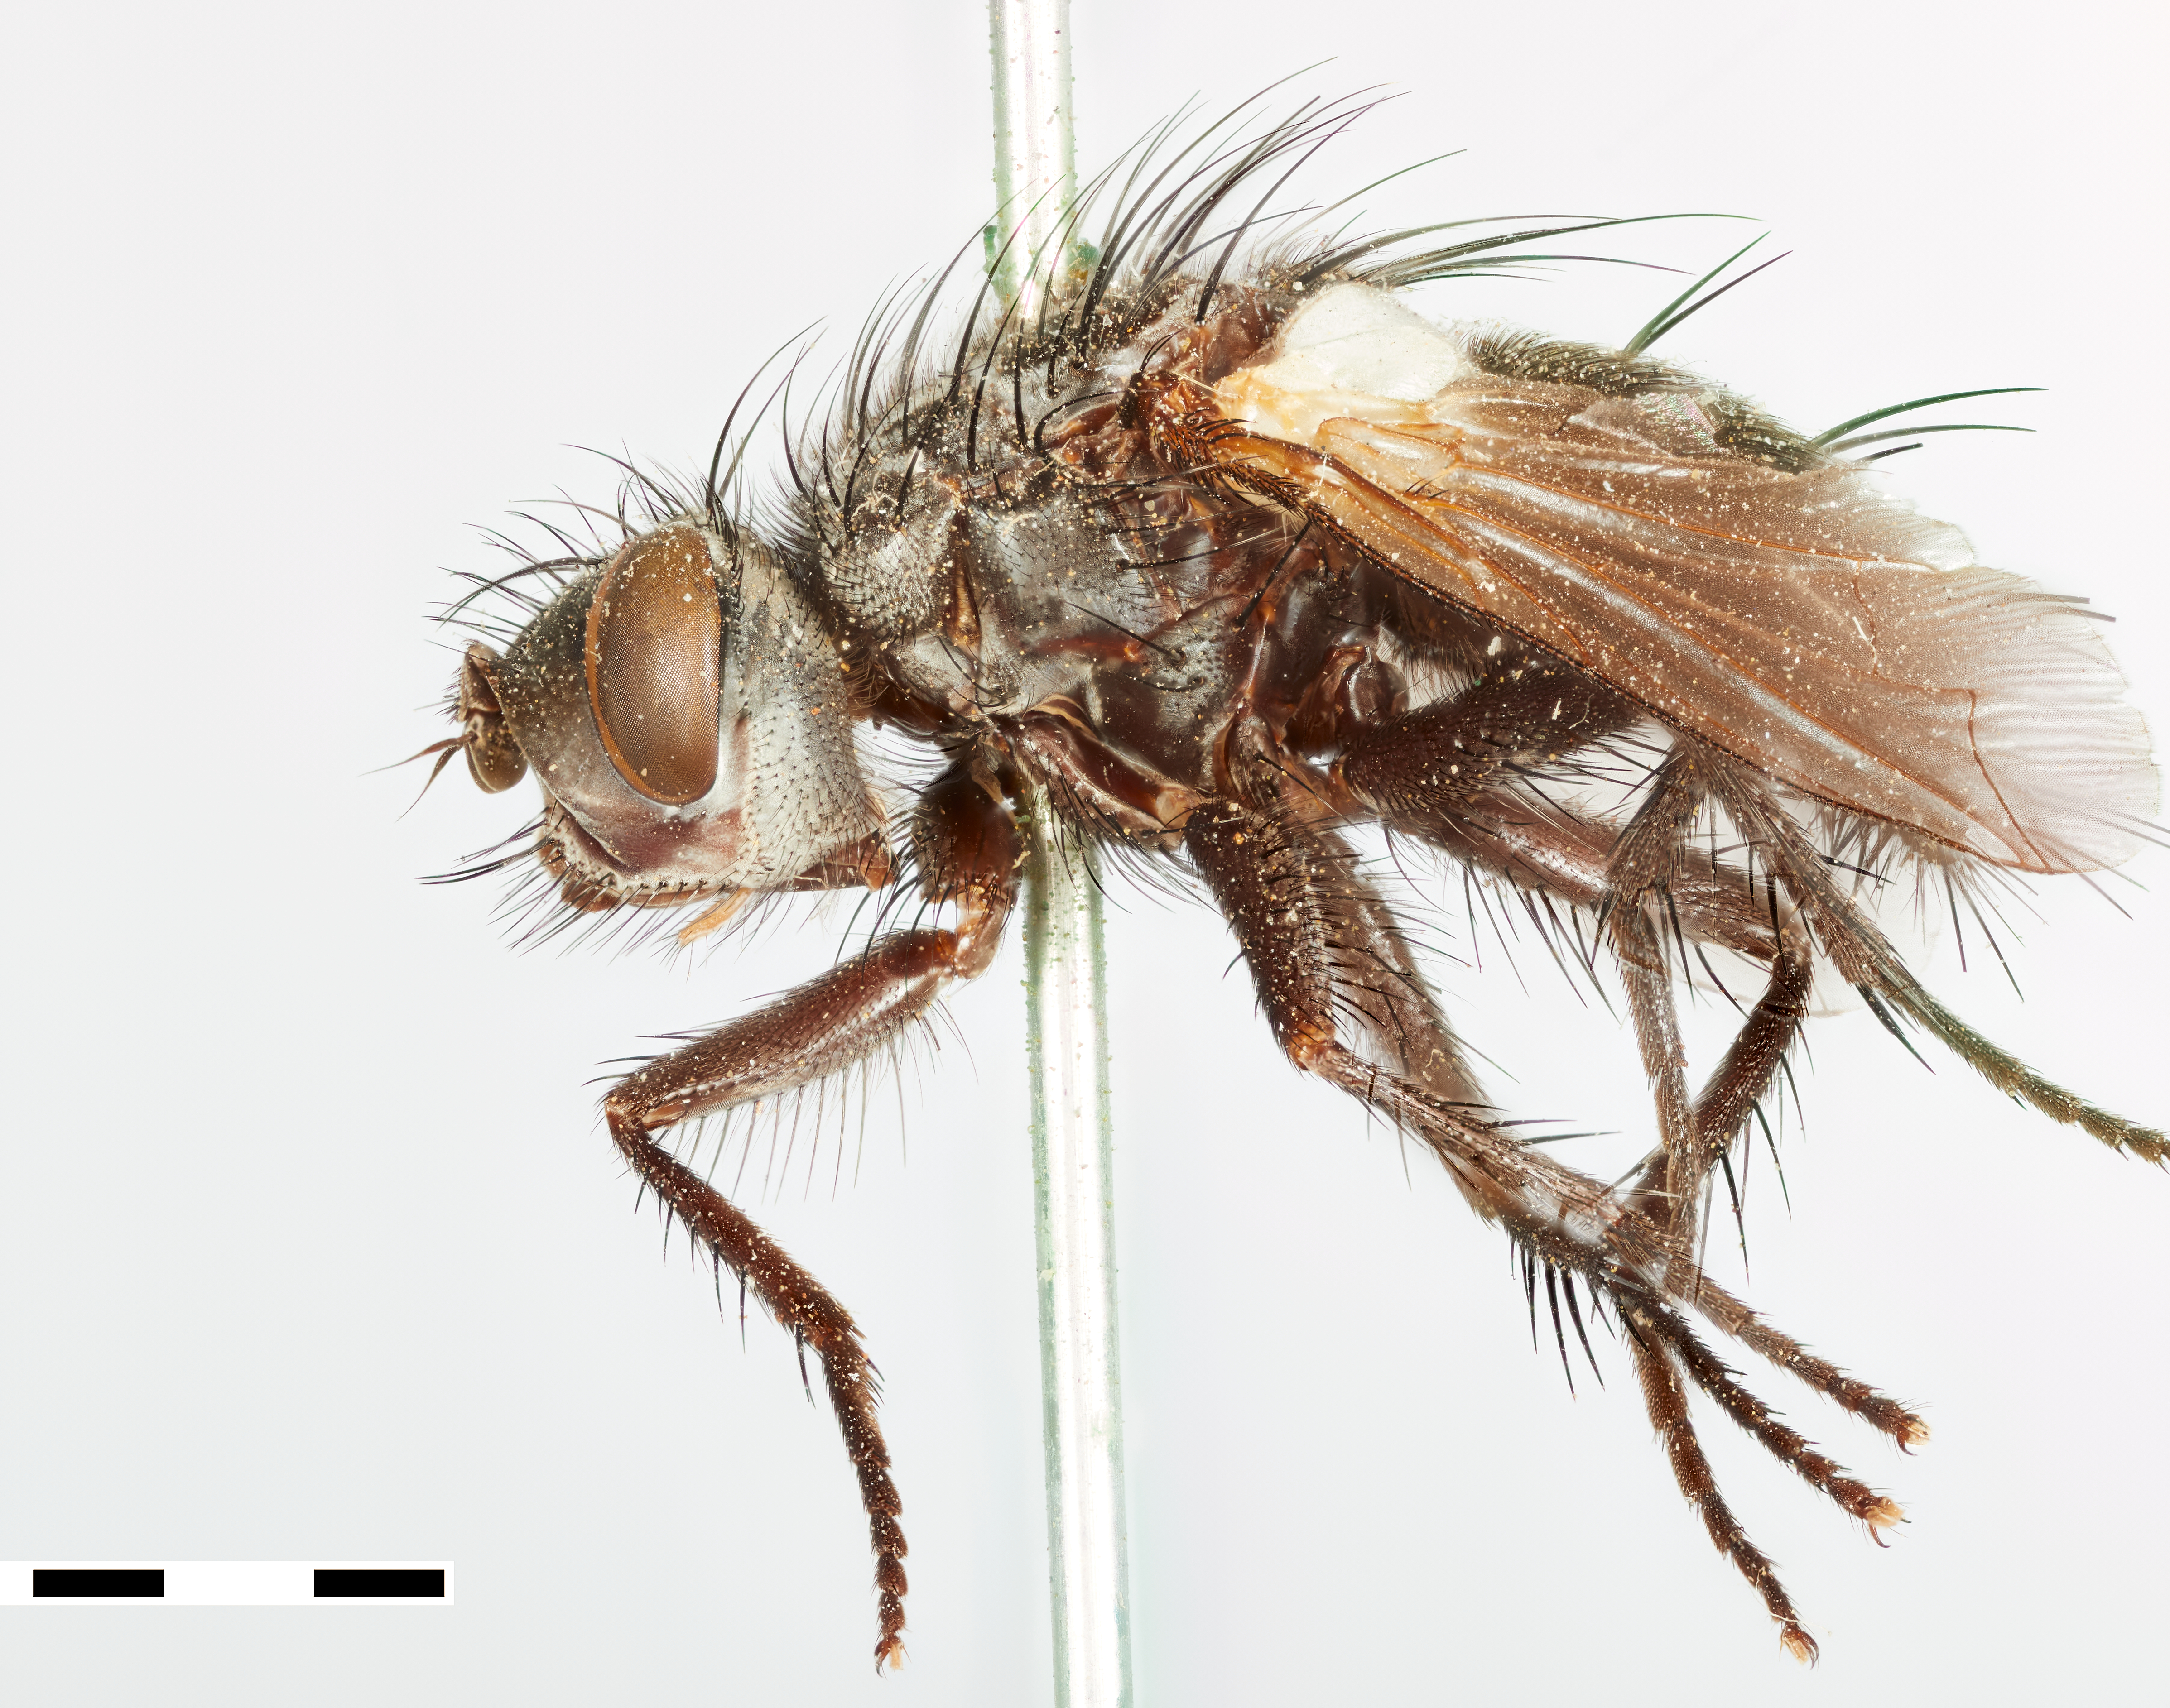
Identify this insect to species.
Amobia californica
